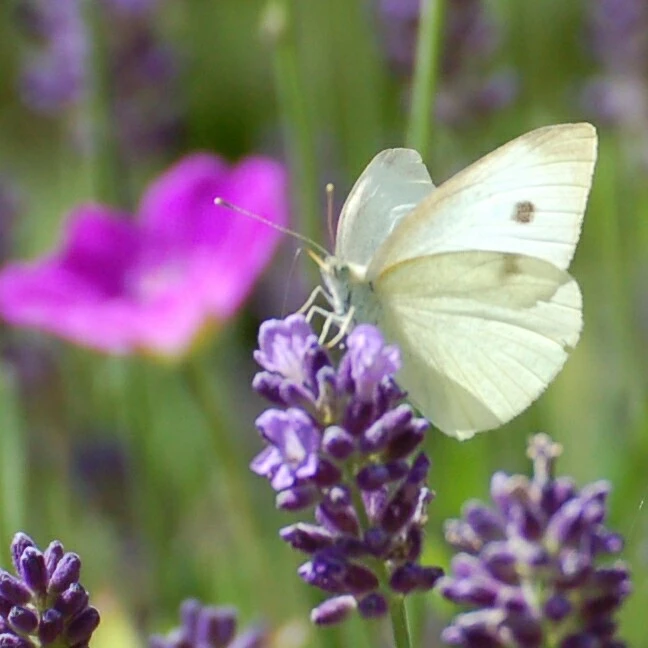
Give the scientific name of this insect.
Pieris rapae
